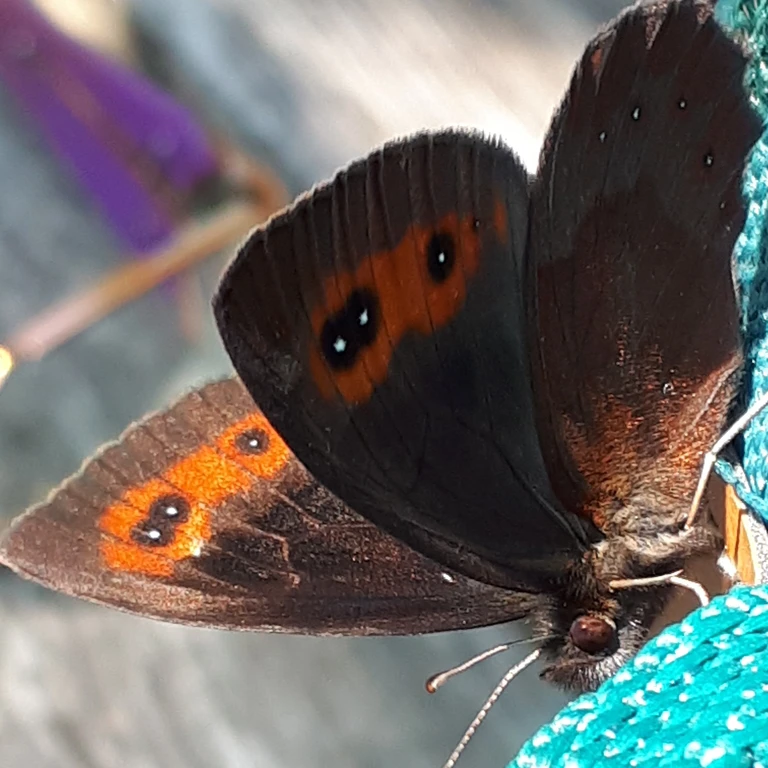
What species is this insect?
Erebia aethiops
